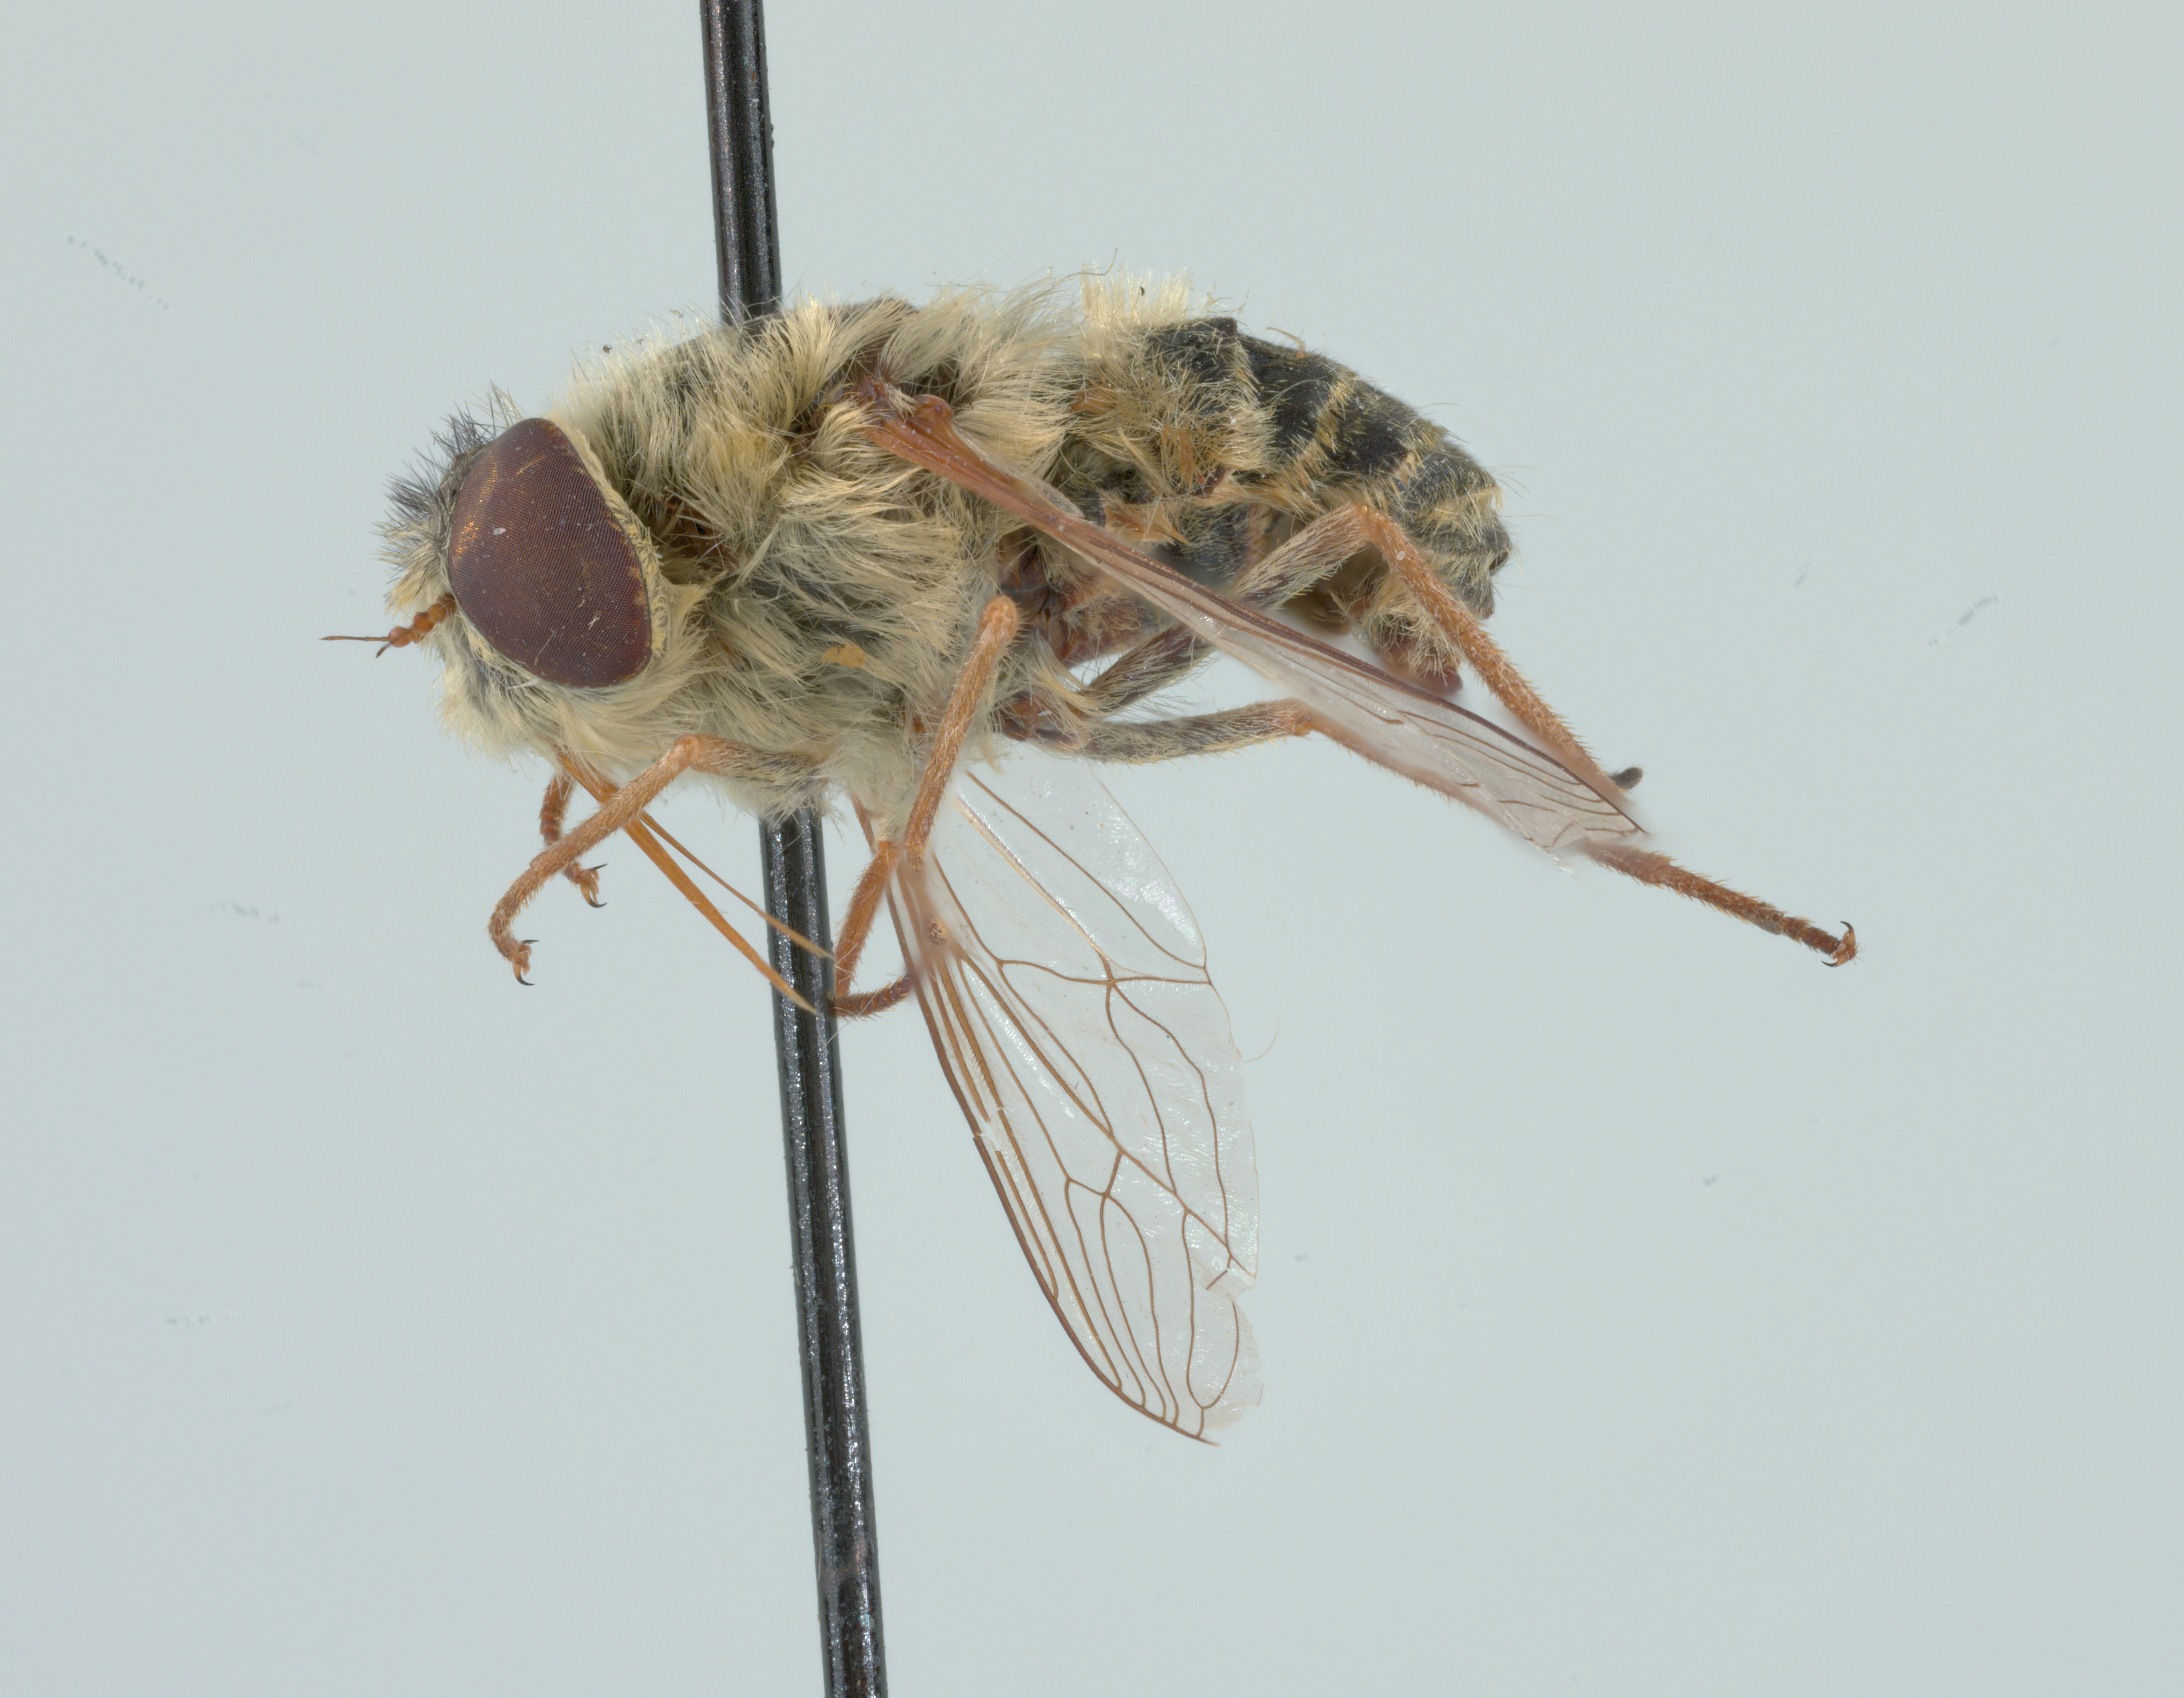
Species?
Neorhynchocephalus sackenii
